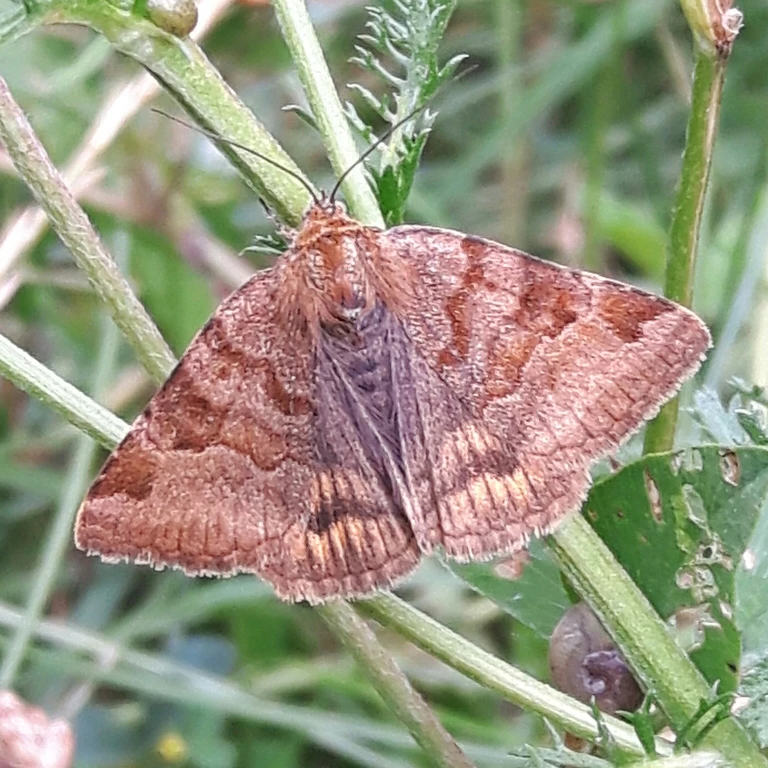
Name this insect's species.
Euclidia glyphica
